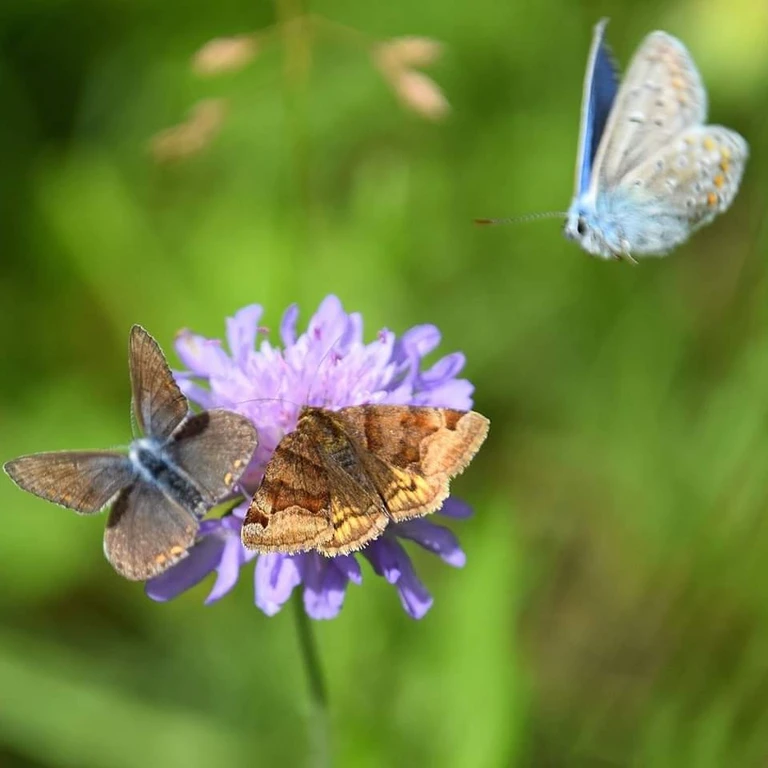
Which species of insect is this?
Polyommatus icarus
